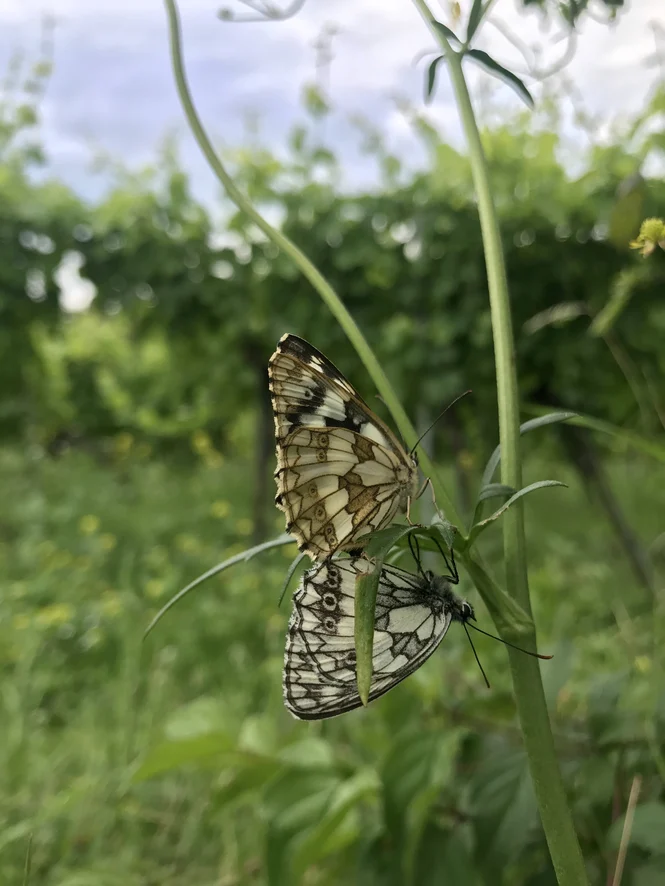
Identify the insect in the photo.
Melanargia galathea
